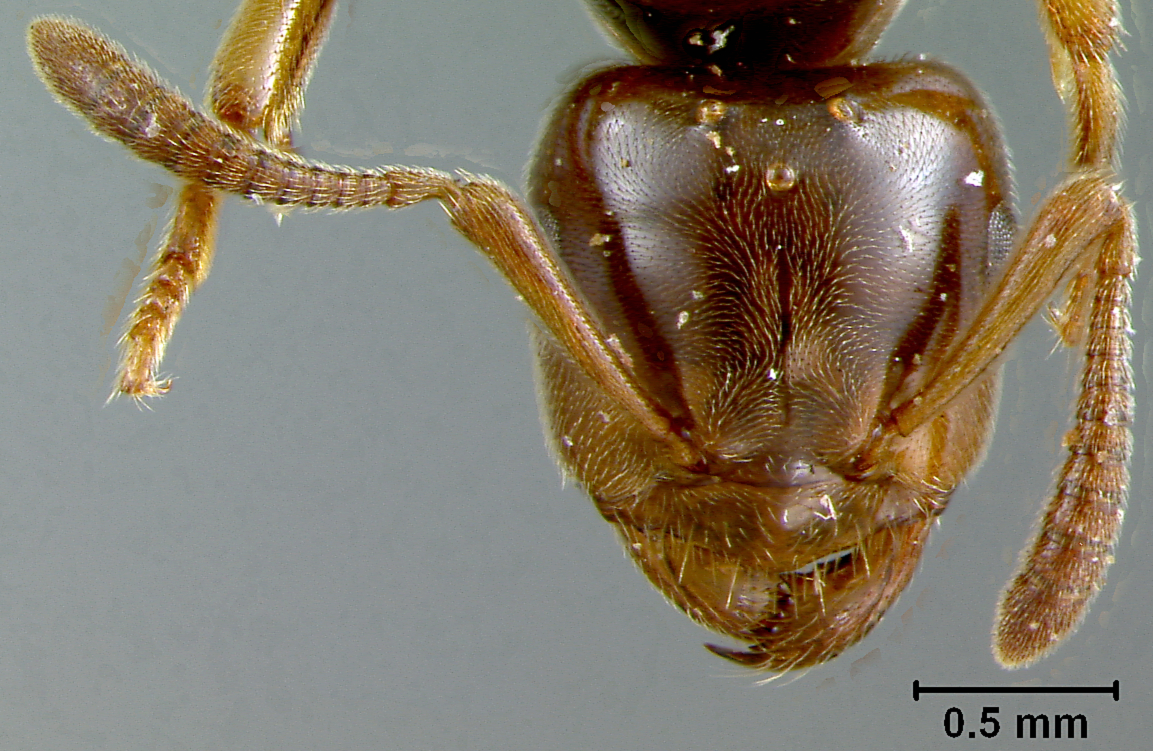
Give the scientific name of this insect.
Lasius clavigeroides
